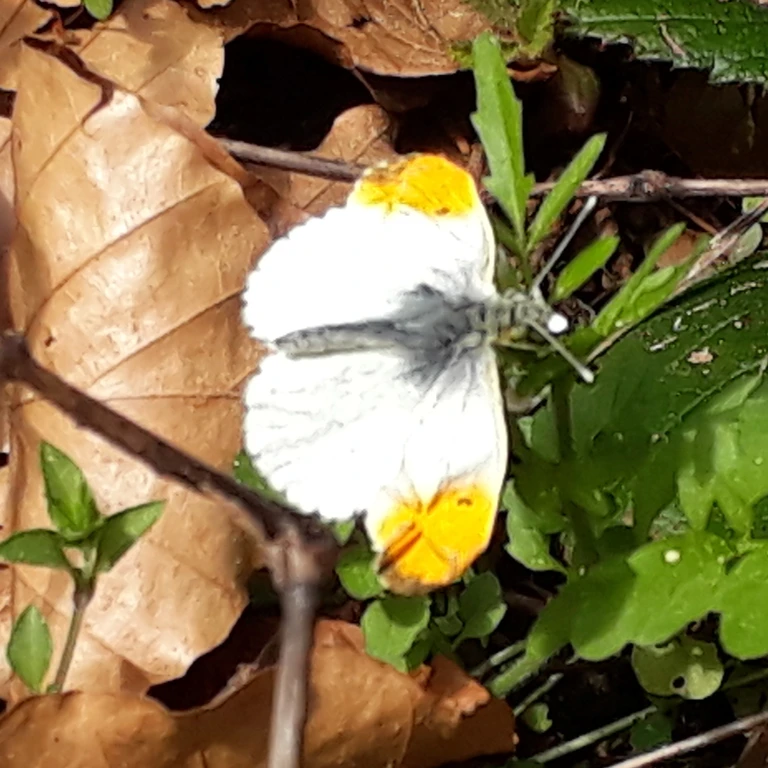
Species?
Anthocharis cardamines
